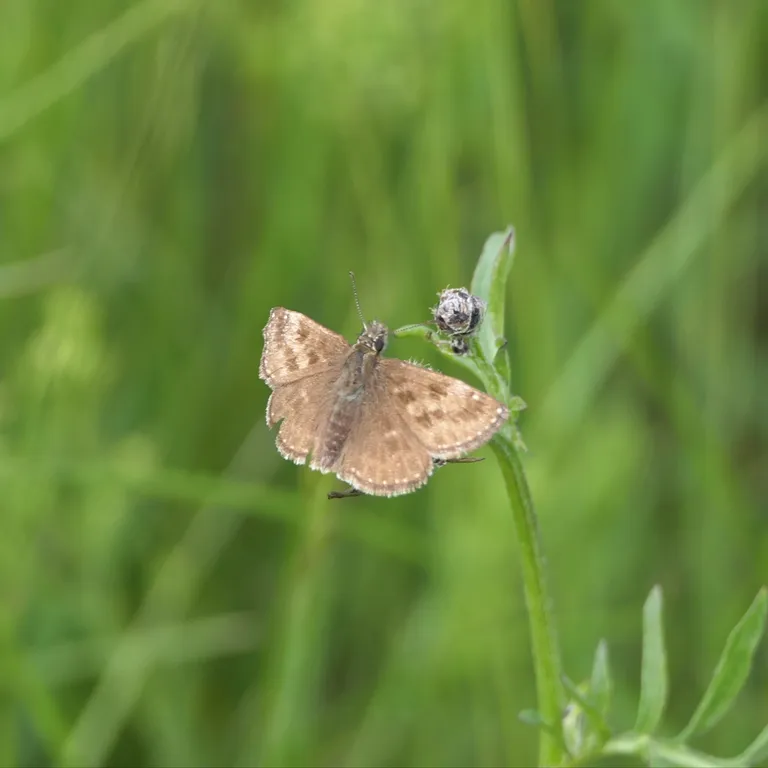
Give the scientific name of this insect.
Erynnis tages
